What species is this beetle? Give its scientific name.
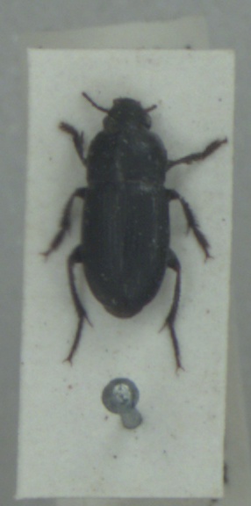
Harpalus anxius
